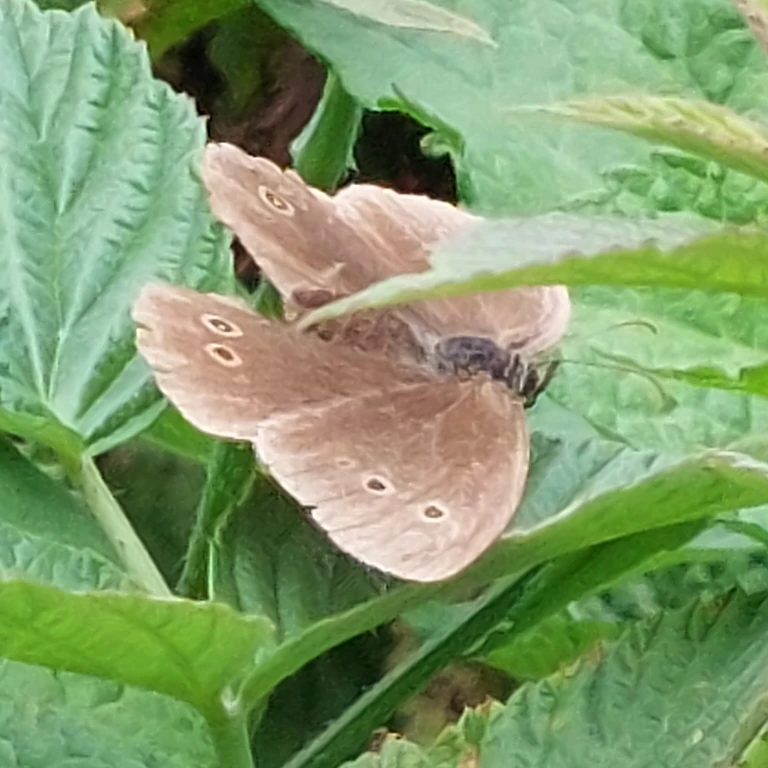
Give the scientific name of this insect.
Aphantopus hyperantus
